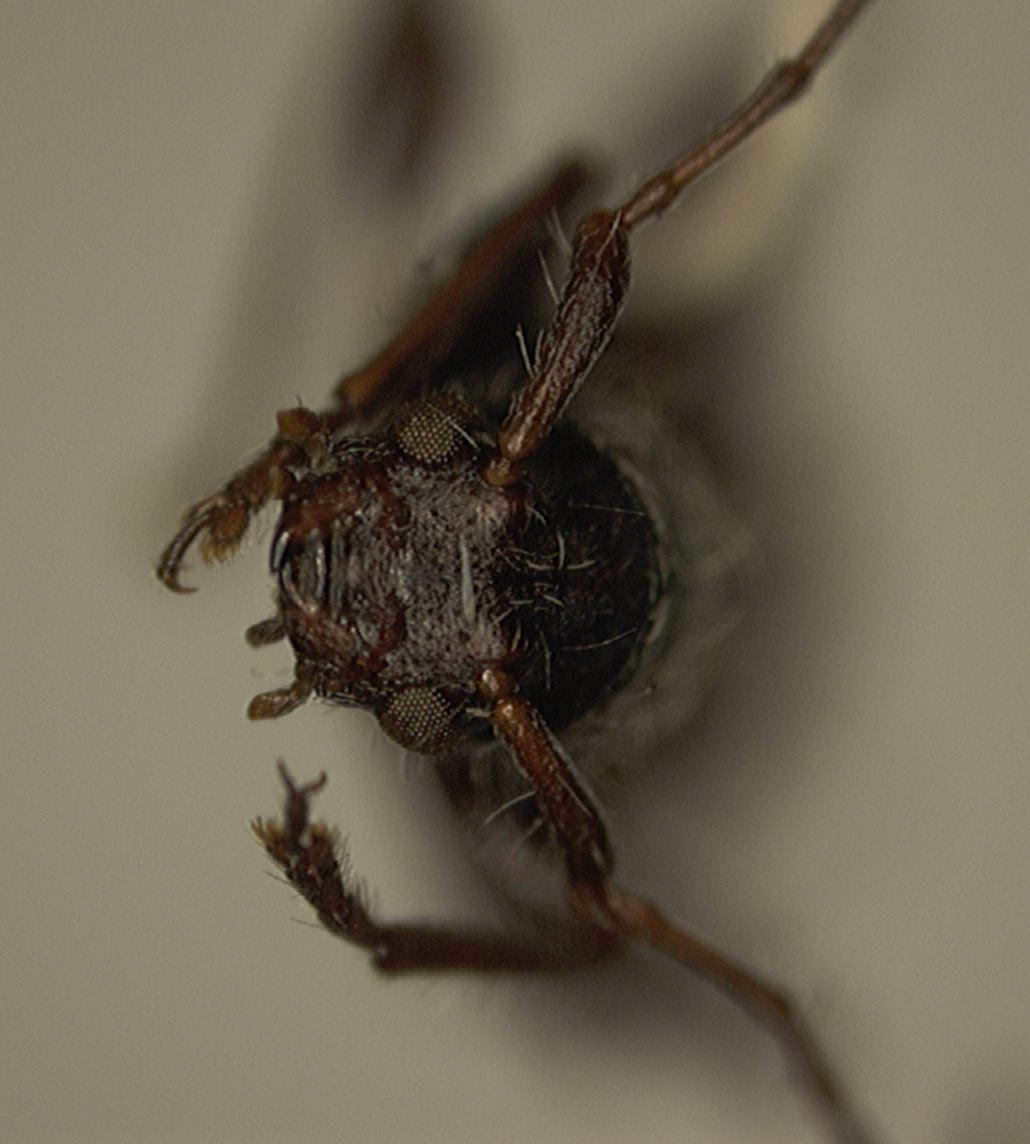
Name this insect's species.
Plectromerus dominicanus (also Curiosa dominicana)
